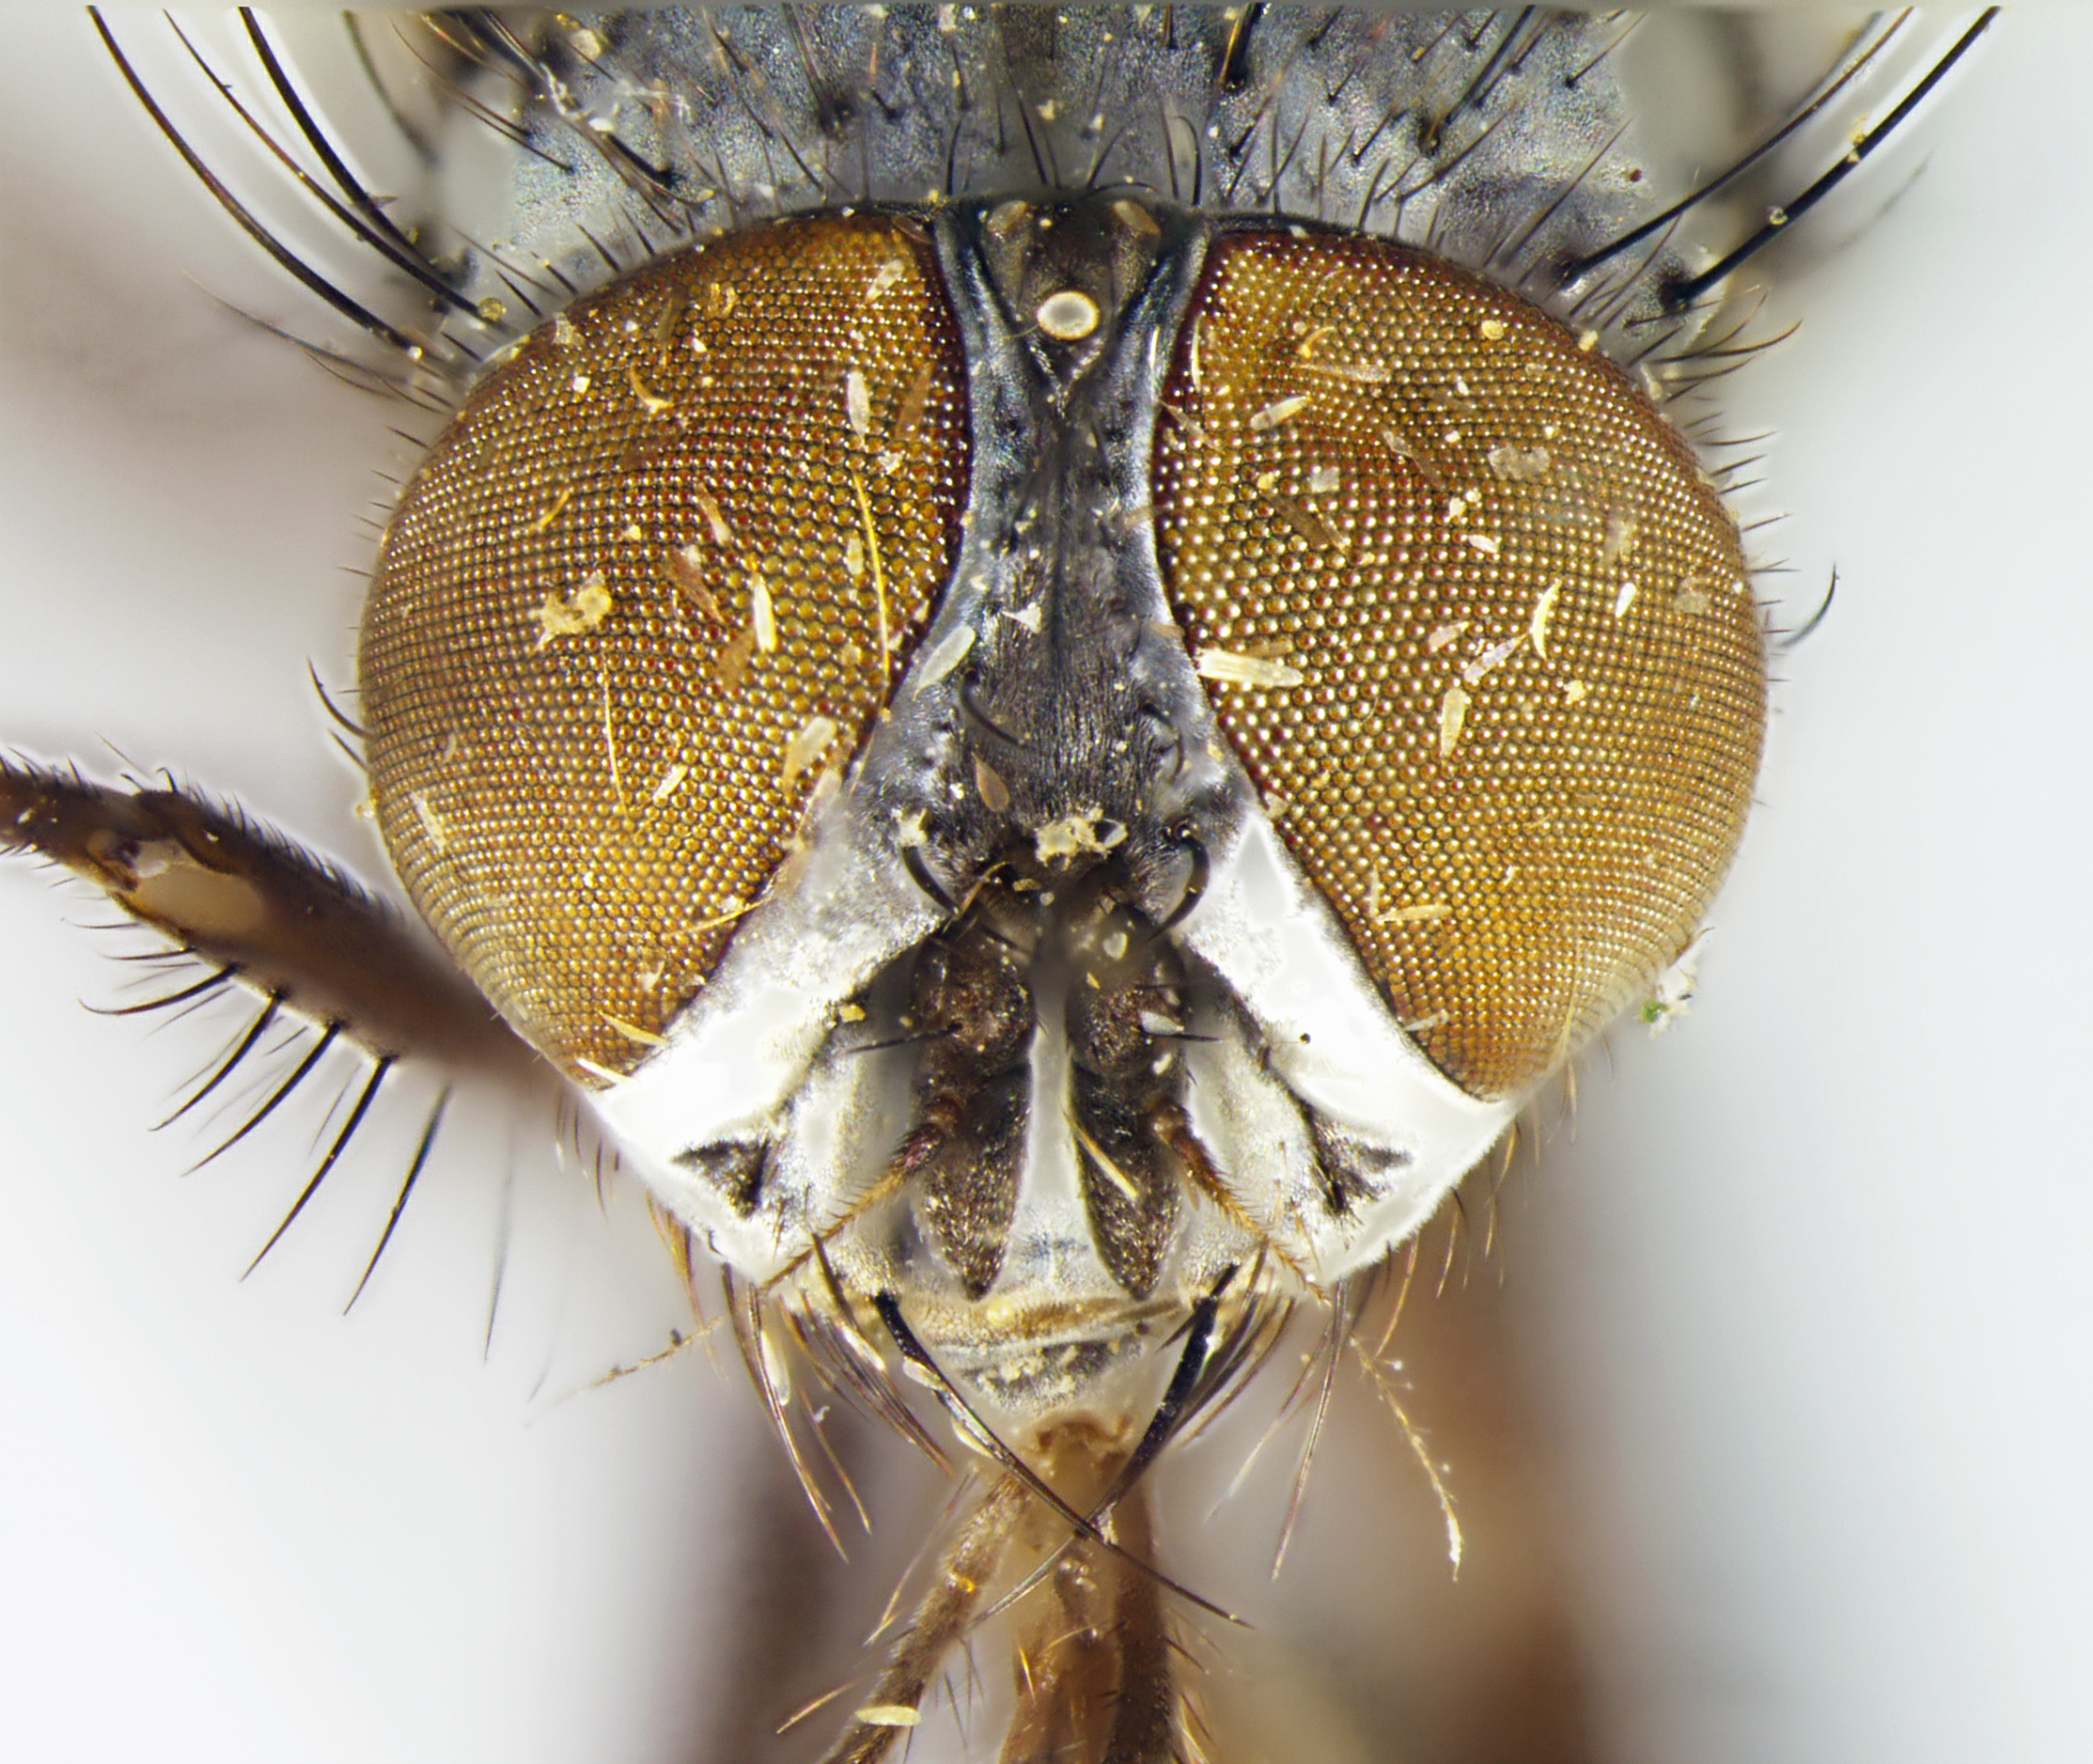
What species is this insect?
Limnophora pulchra (also Spilogona pulchra)
